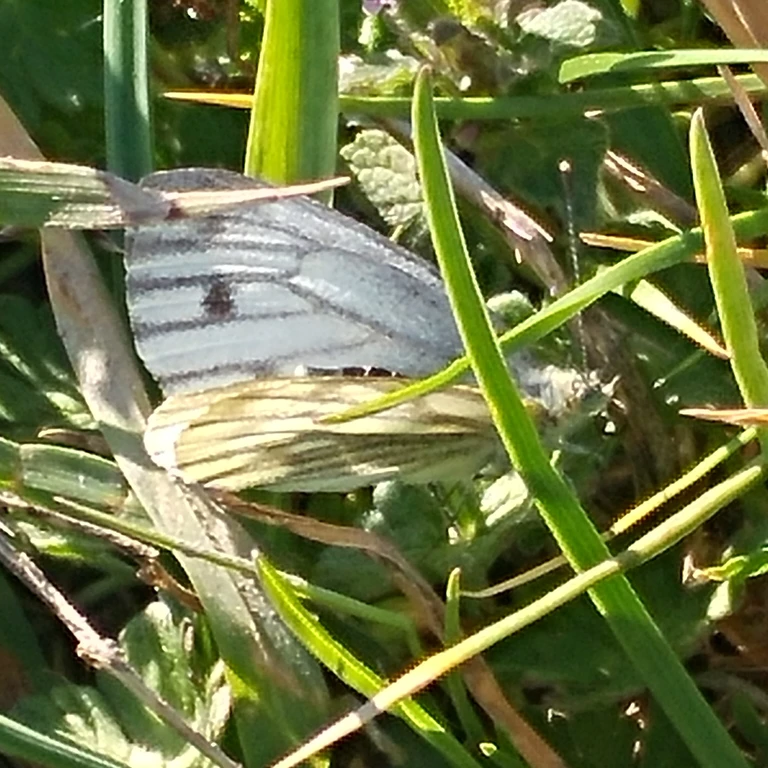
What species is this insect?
Pieris napi
